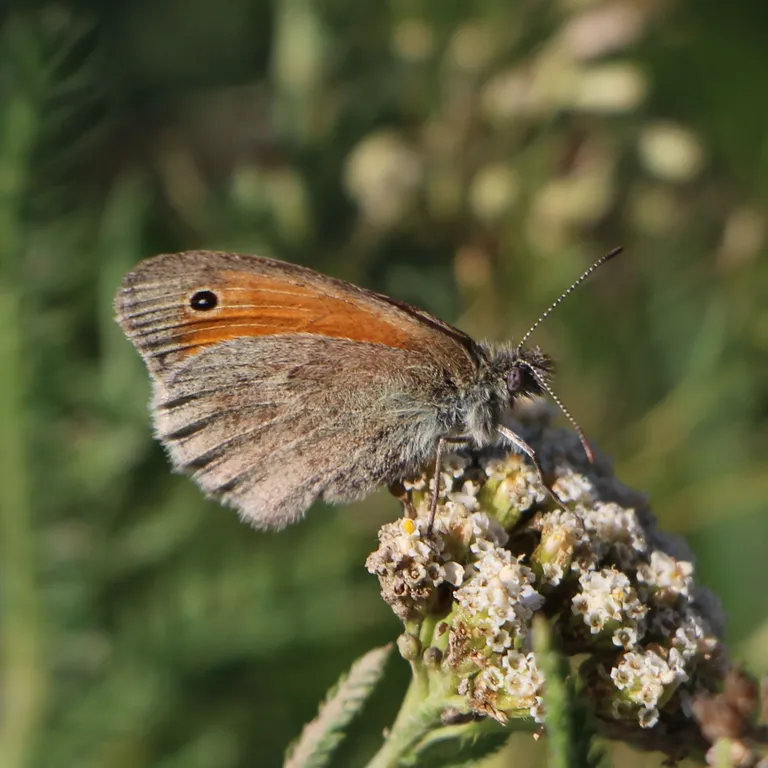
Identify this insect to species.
Coenonympha pamphilus
